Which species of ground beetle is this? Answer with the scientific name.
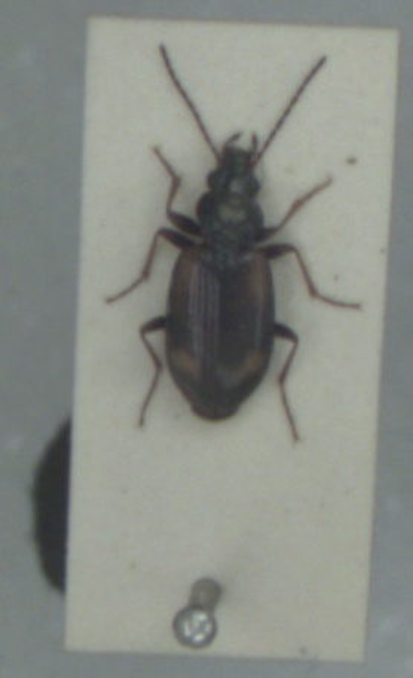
Bembidion bruxellense
